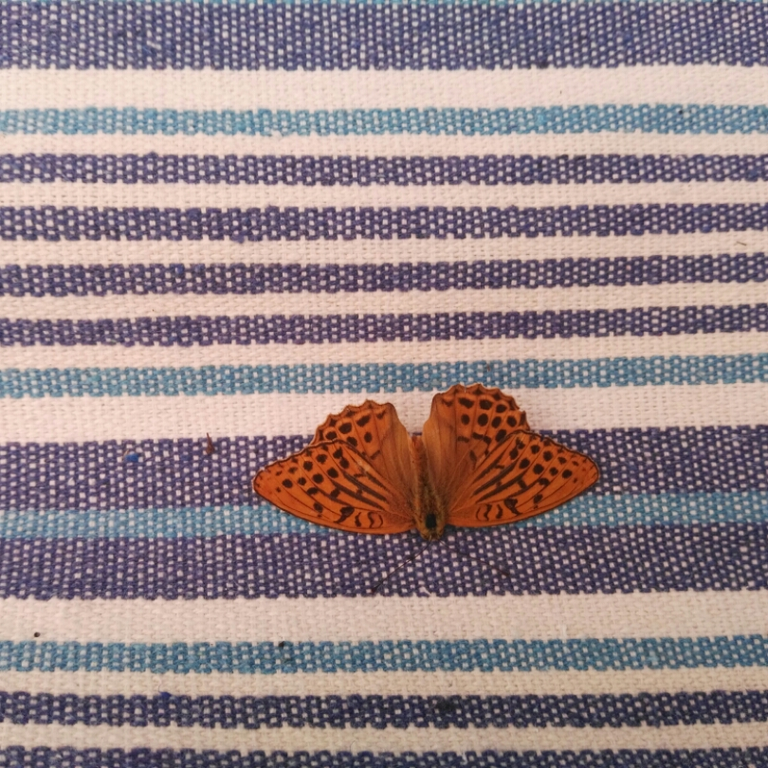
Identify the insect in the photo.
Argynnis paphia
